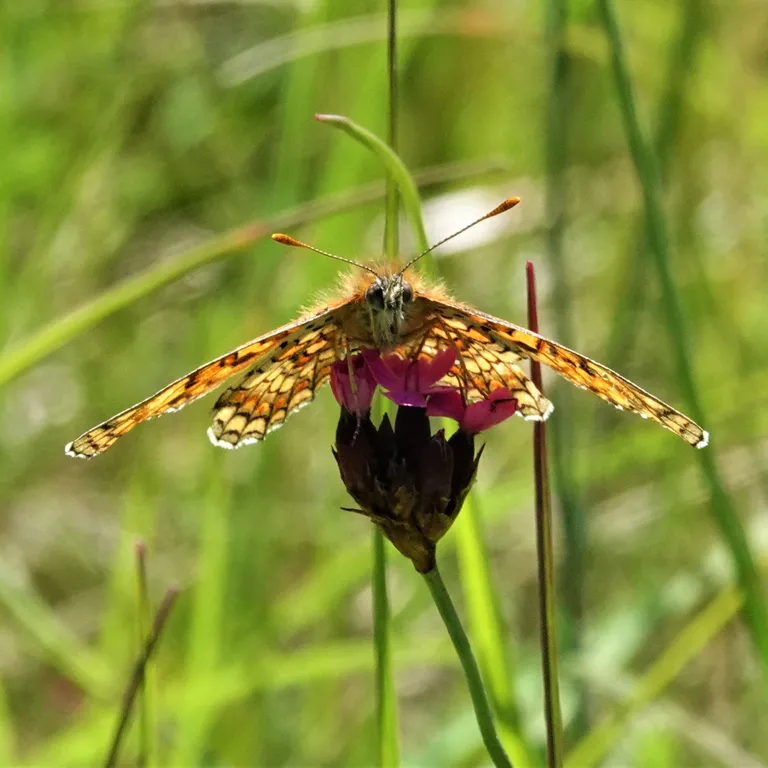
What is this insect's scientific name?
Melitaea phoebe
